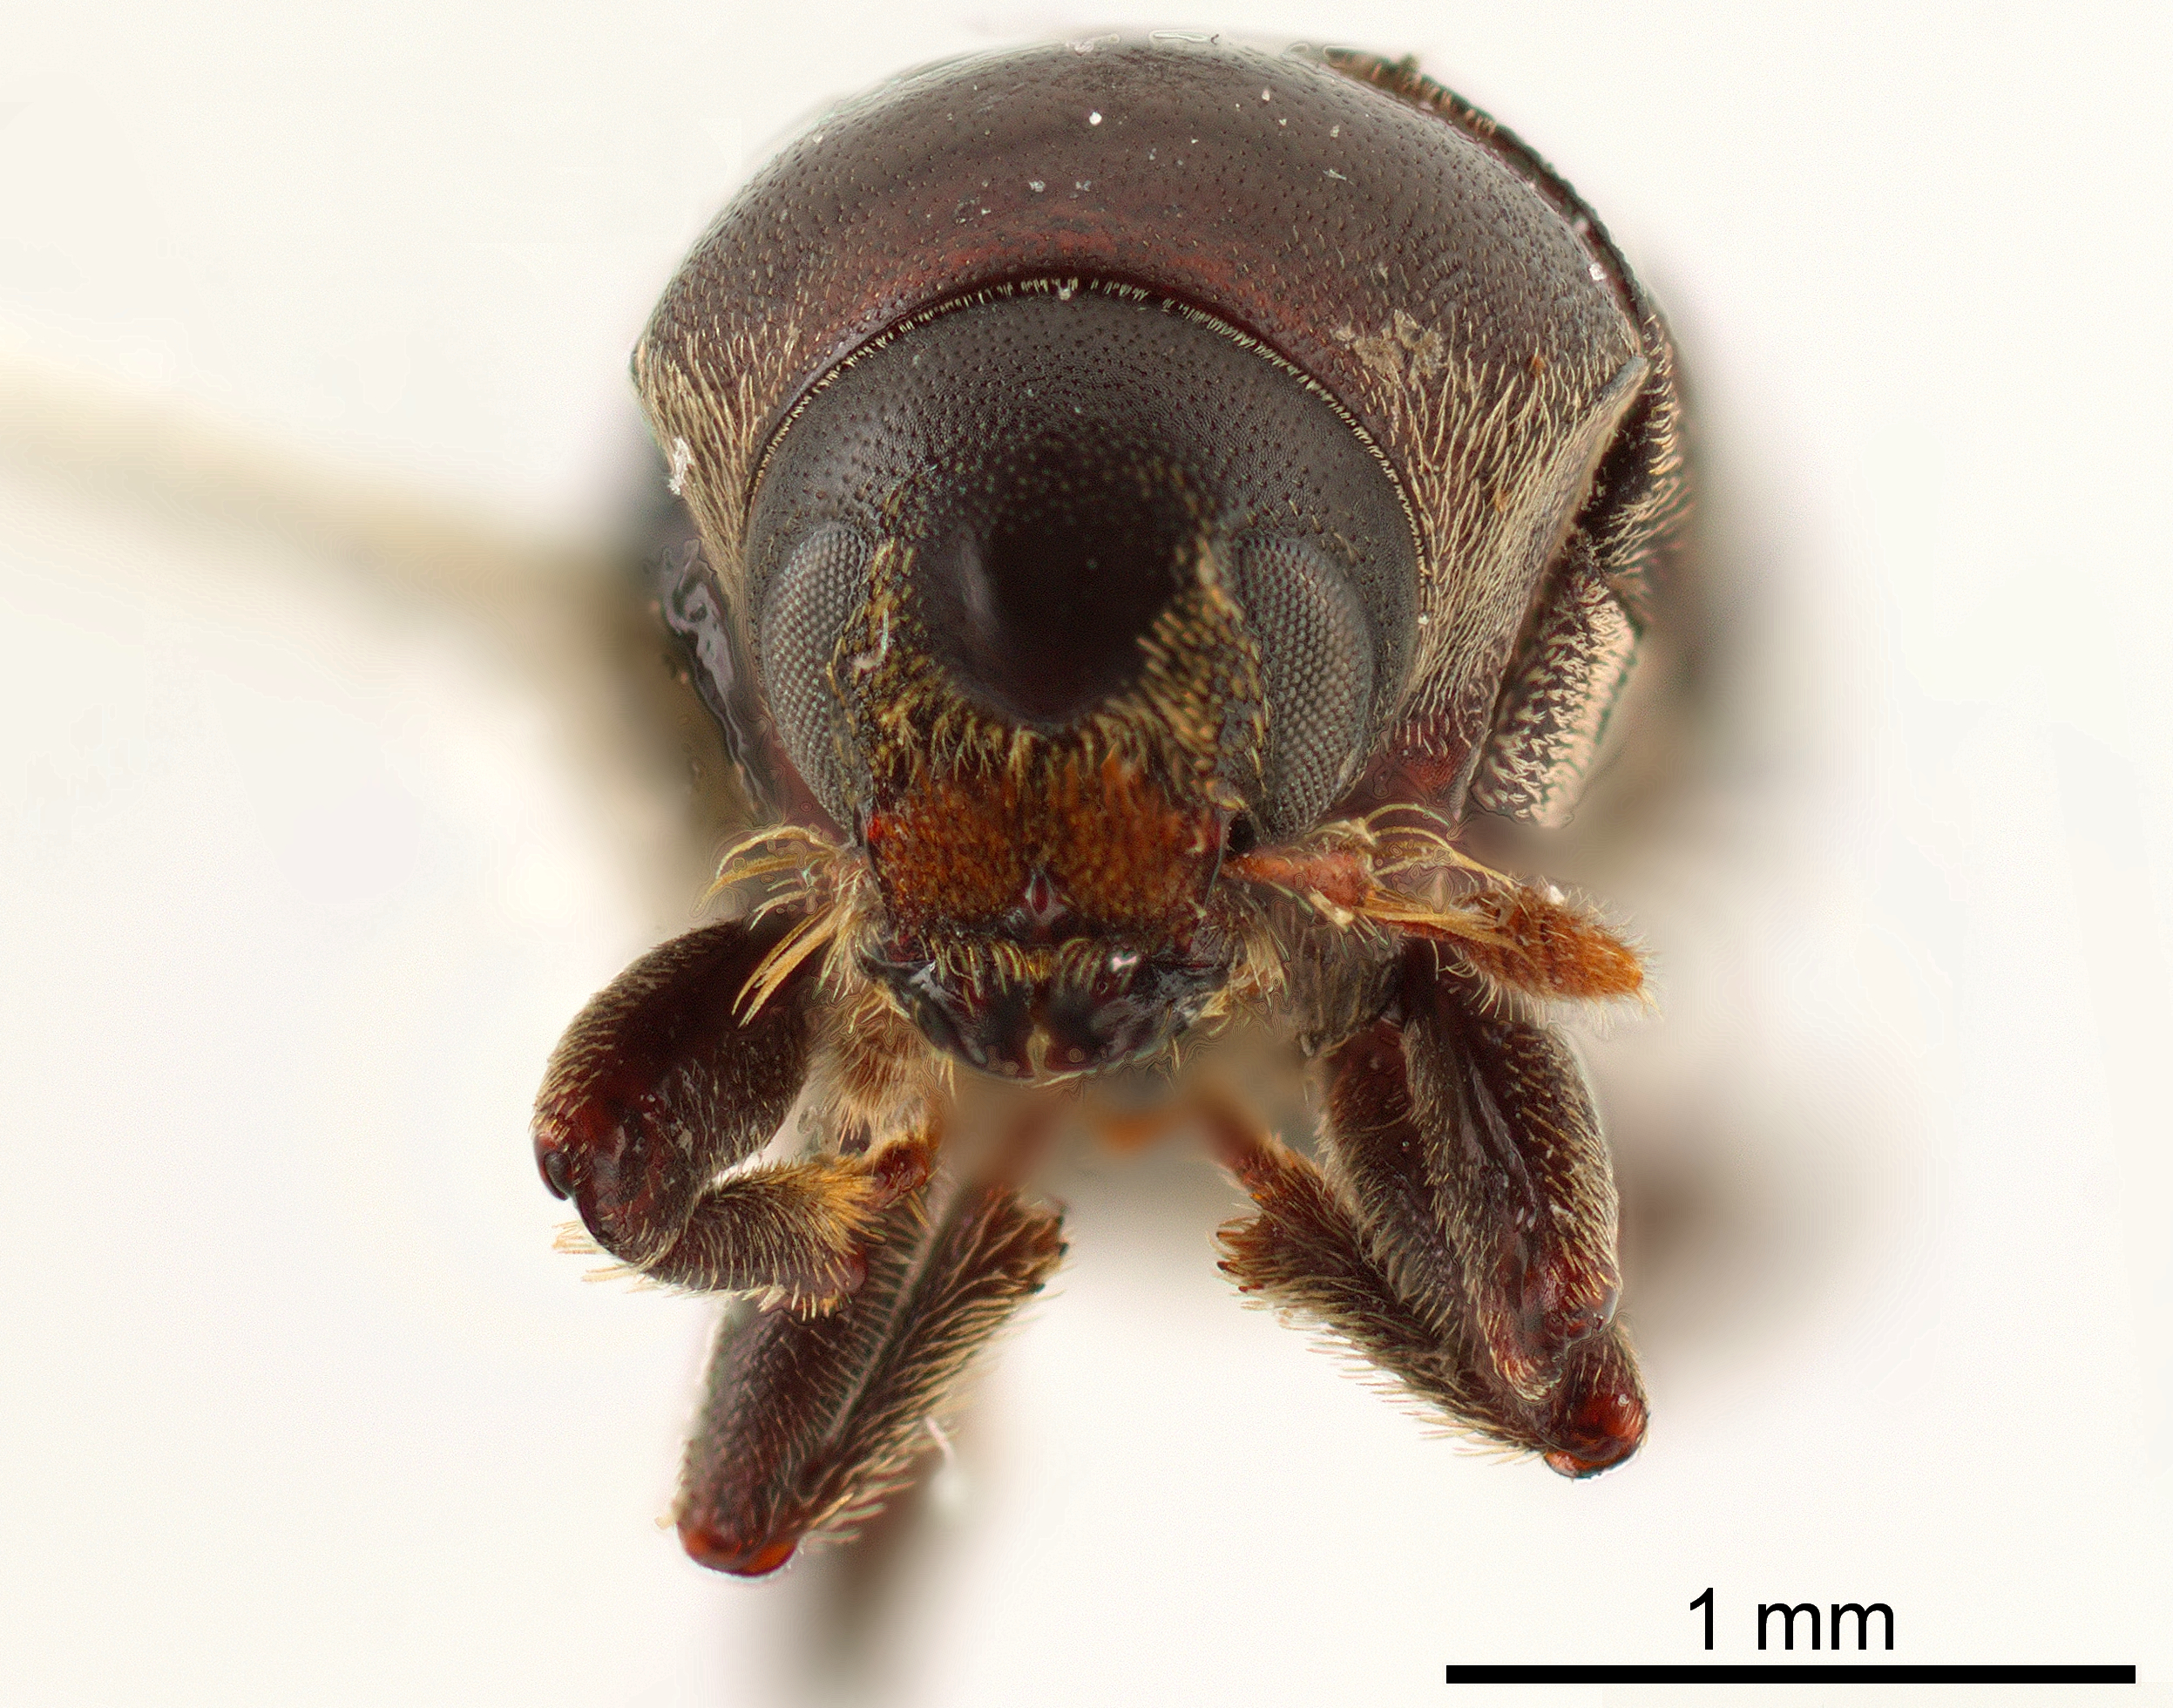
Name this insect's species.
Sternobothrus sculpturatus
